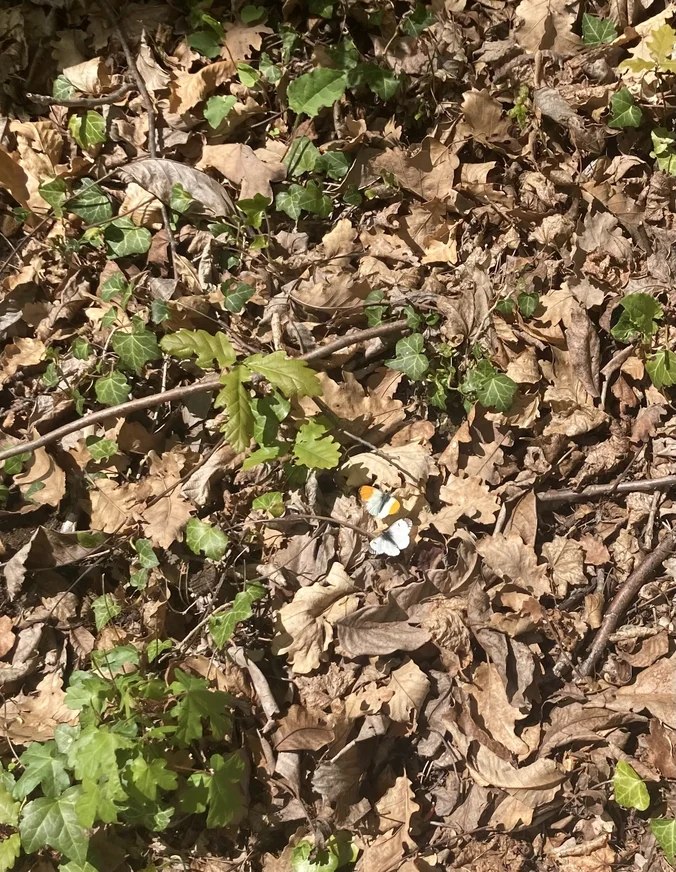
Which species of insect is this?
Anthocharis cardamines
